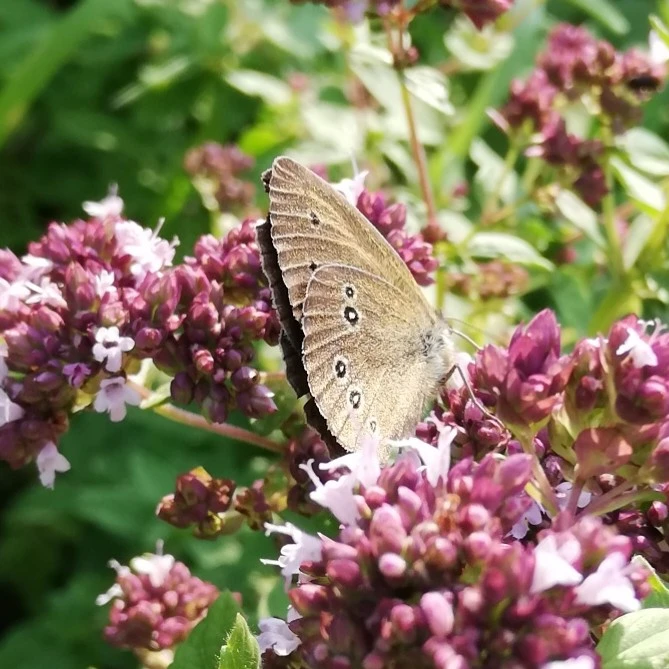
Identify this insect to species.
Aphantopus hyperantus
